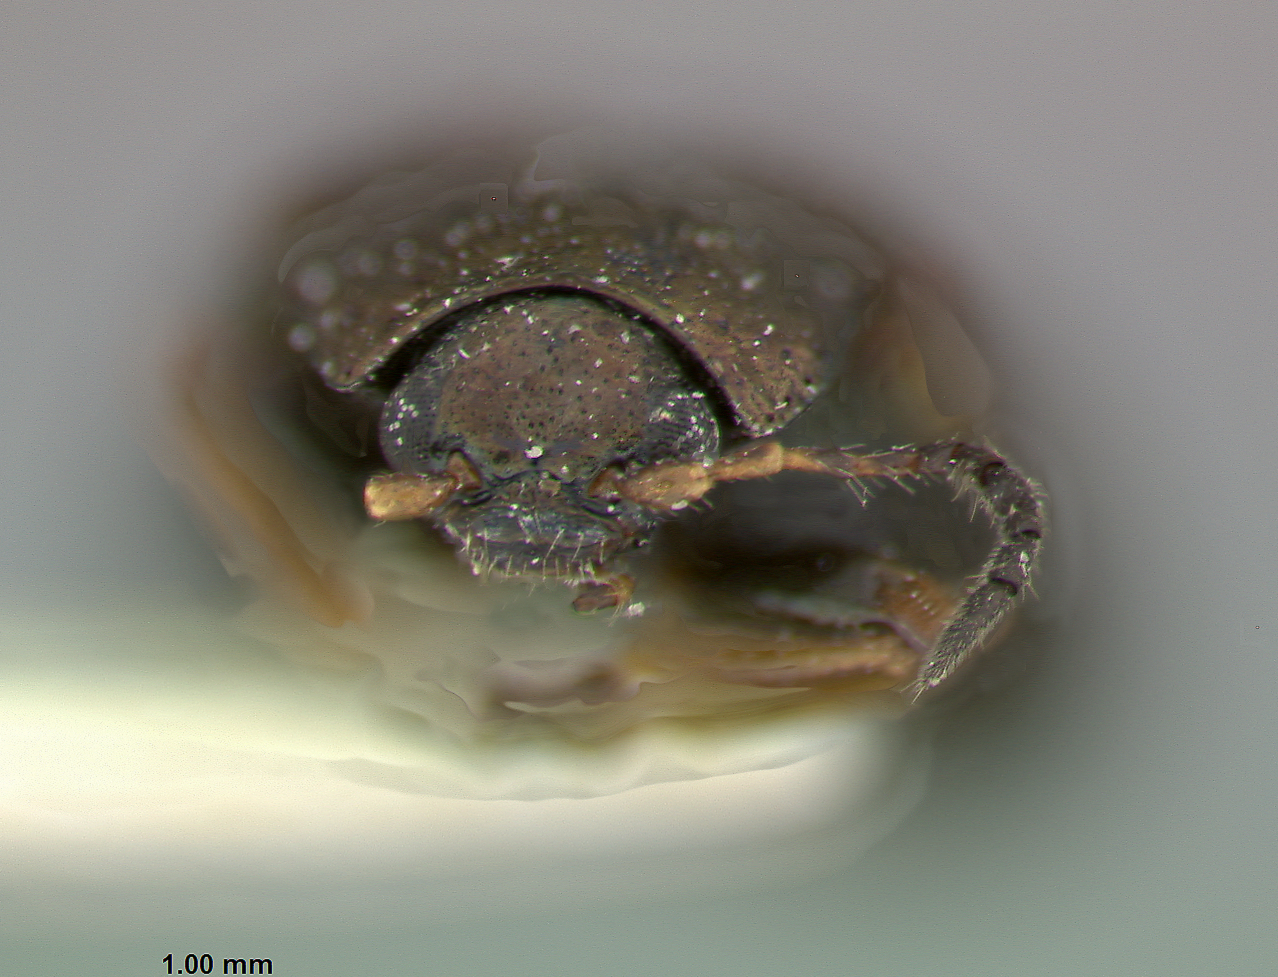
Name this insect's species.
Phyllodecta americana
